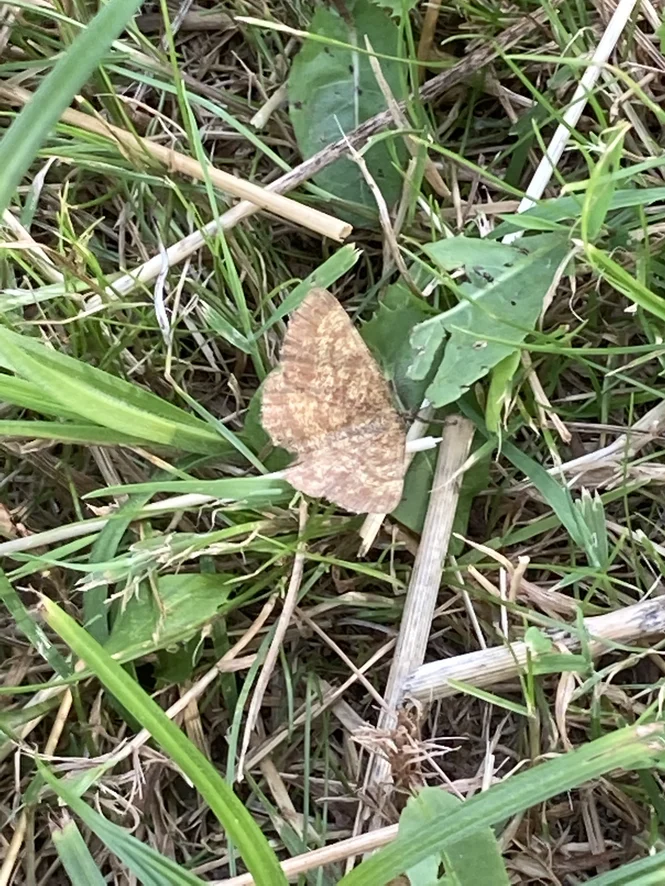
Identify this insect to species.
Ematurga atomaria
